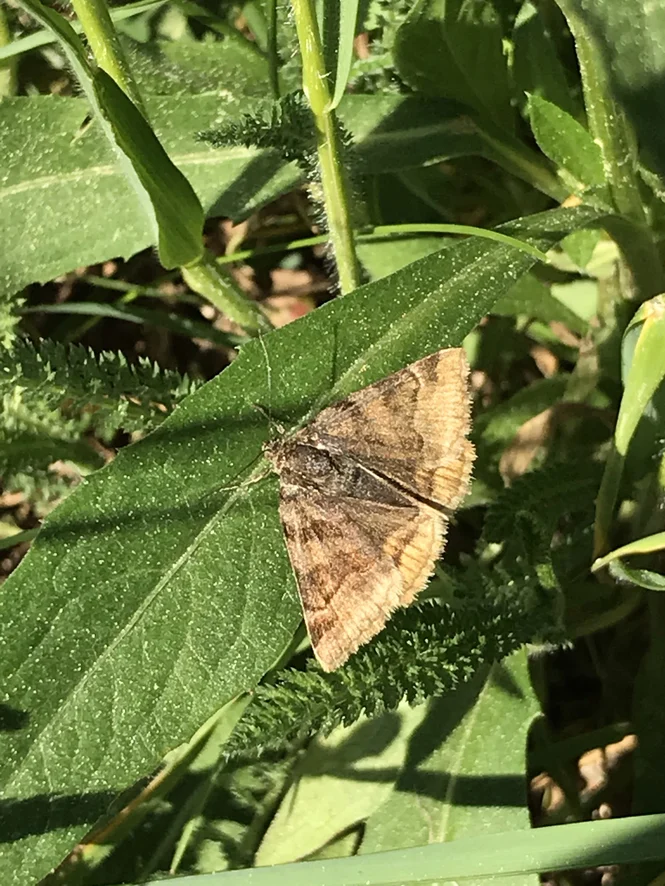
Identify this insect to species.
Euclidia glyphica
